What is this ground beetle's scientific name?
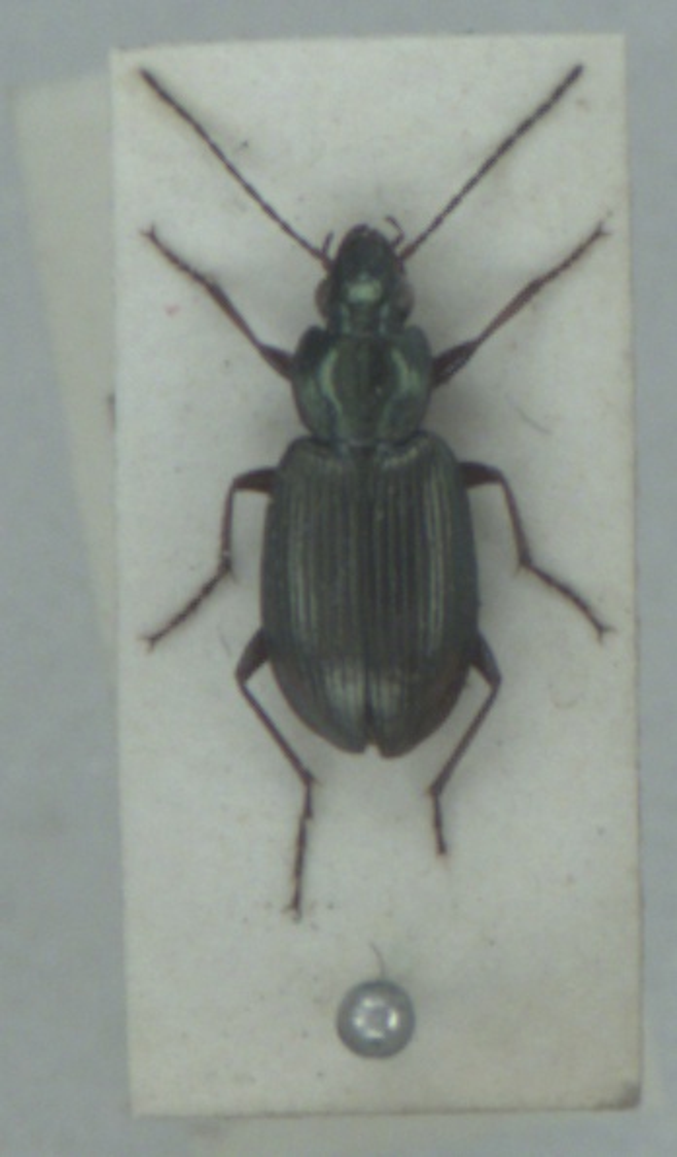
Agonum muelleri
